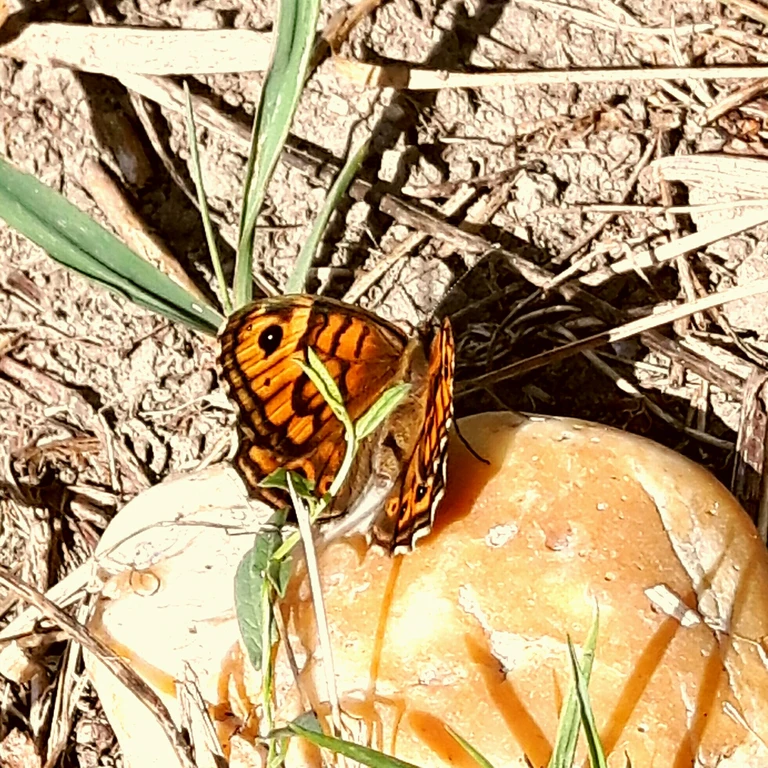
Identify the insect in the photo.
Lasiommata megera (also Pararge megera)
